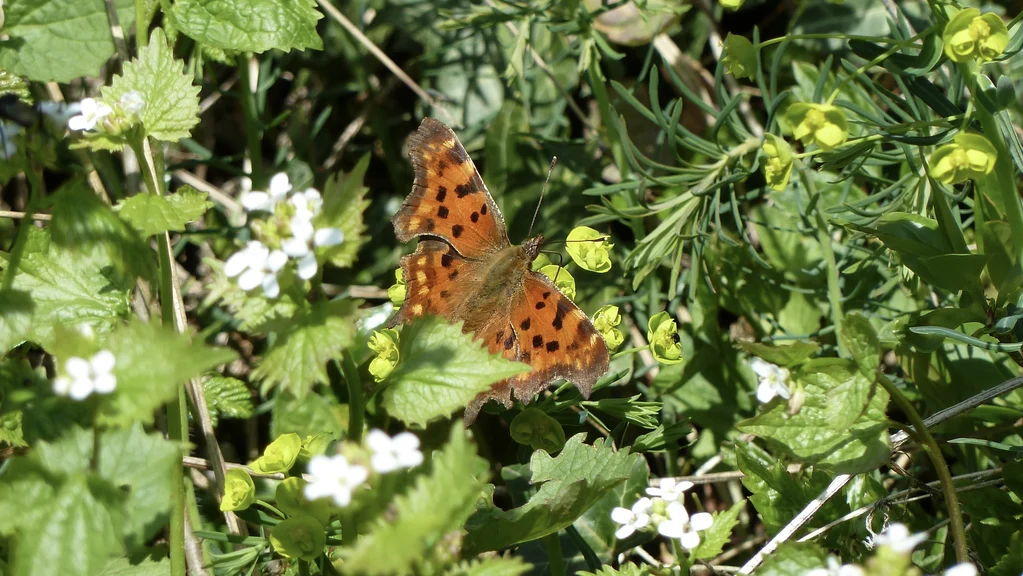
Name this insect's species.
Polygonia c-album
